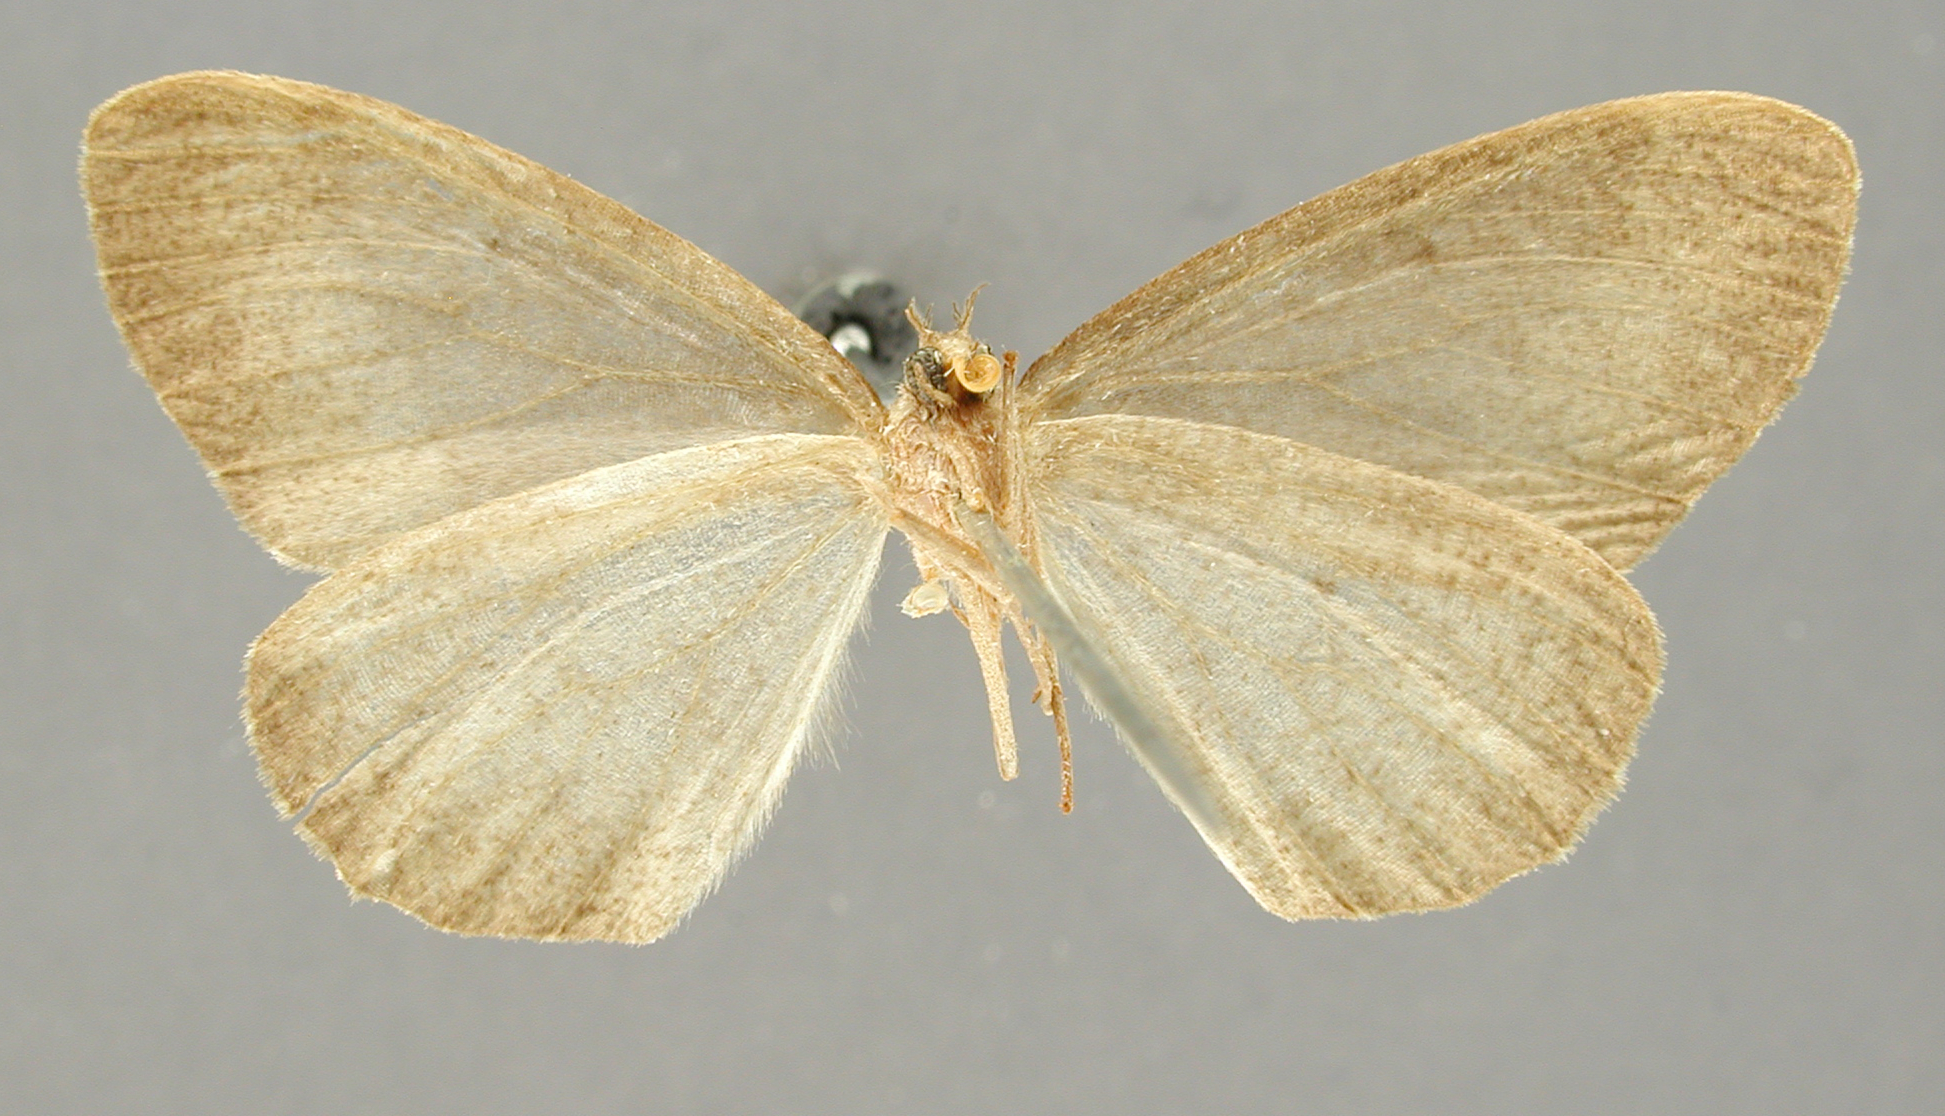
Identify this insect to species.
Therina nudata
